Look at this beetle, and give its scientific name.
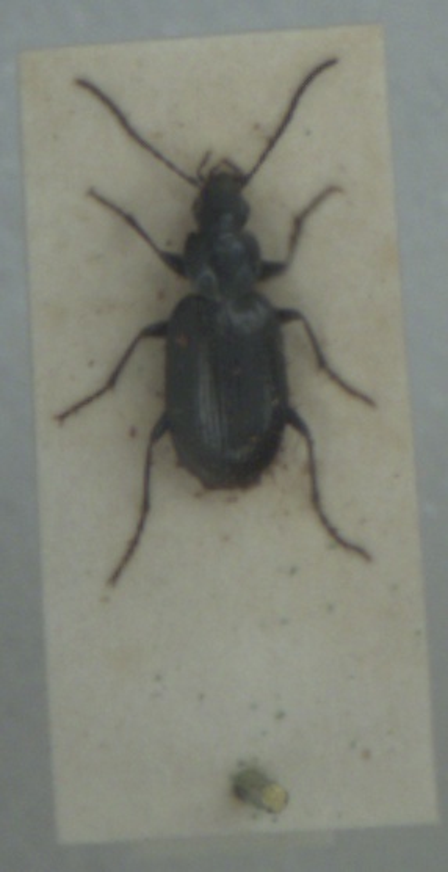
Agonum gracile
